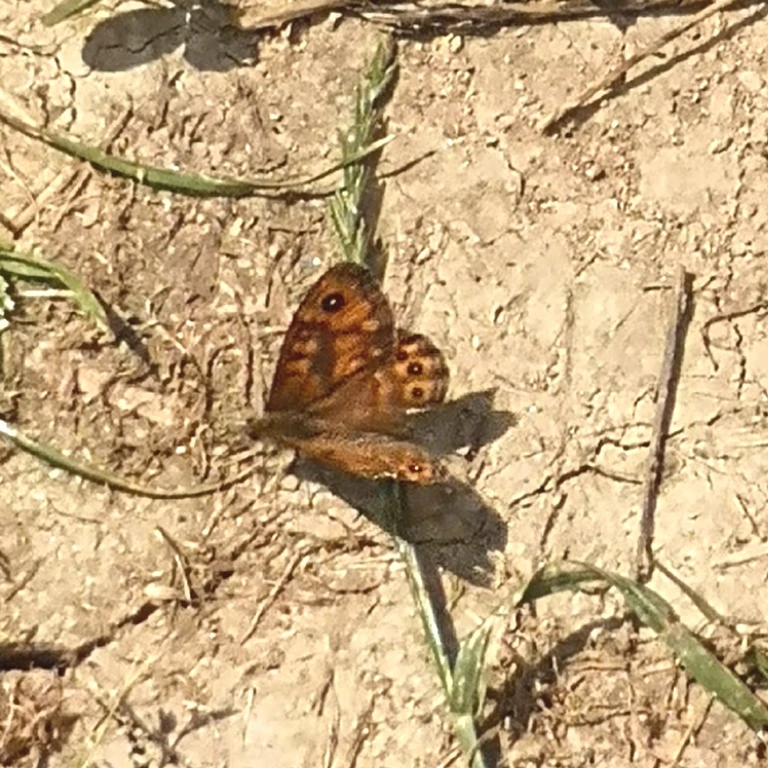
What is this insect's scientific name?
Lasiommata megera (also Pararge megera)
